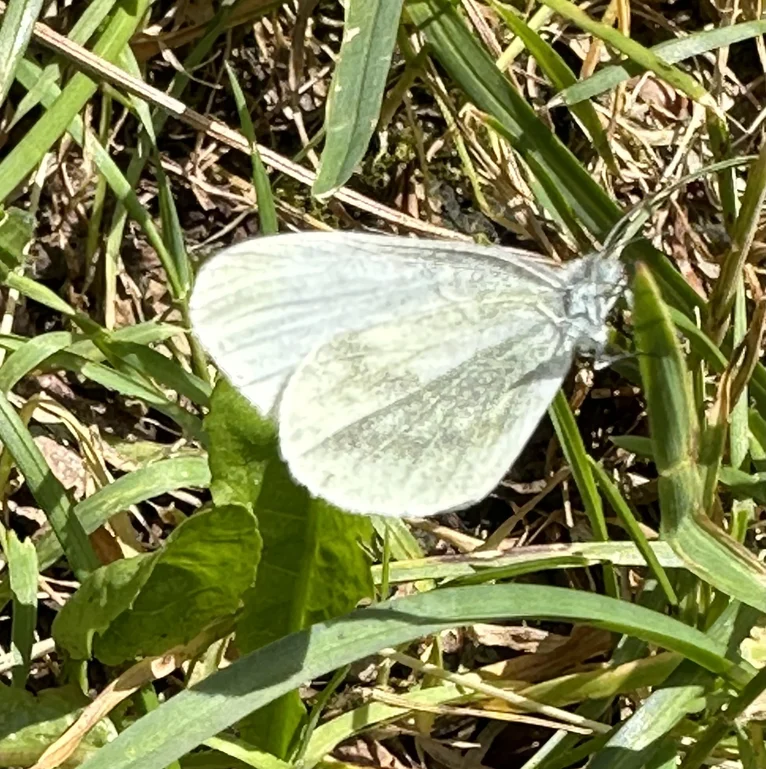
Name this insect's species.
Leptidea sinapis/juvernica
